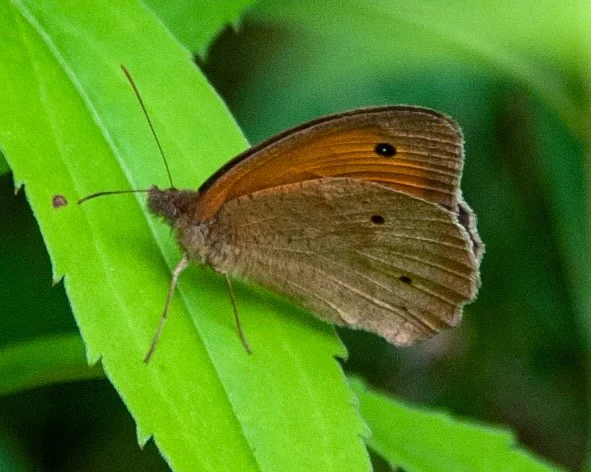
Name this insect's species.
Maniola jurtina
